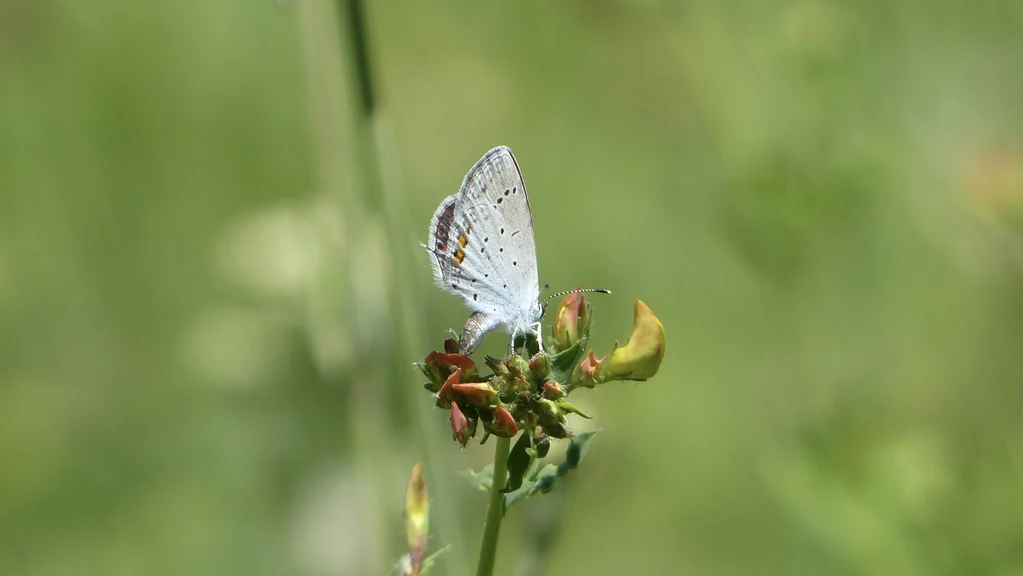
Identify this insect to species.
Cupido argiades (also Elkalyce argiades)
